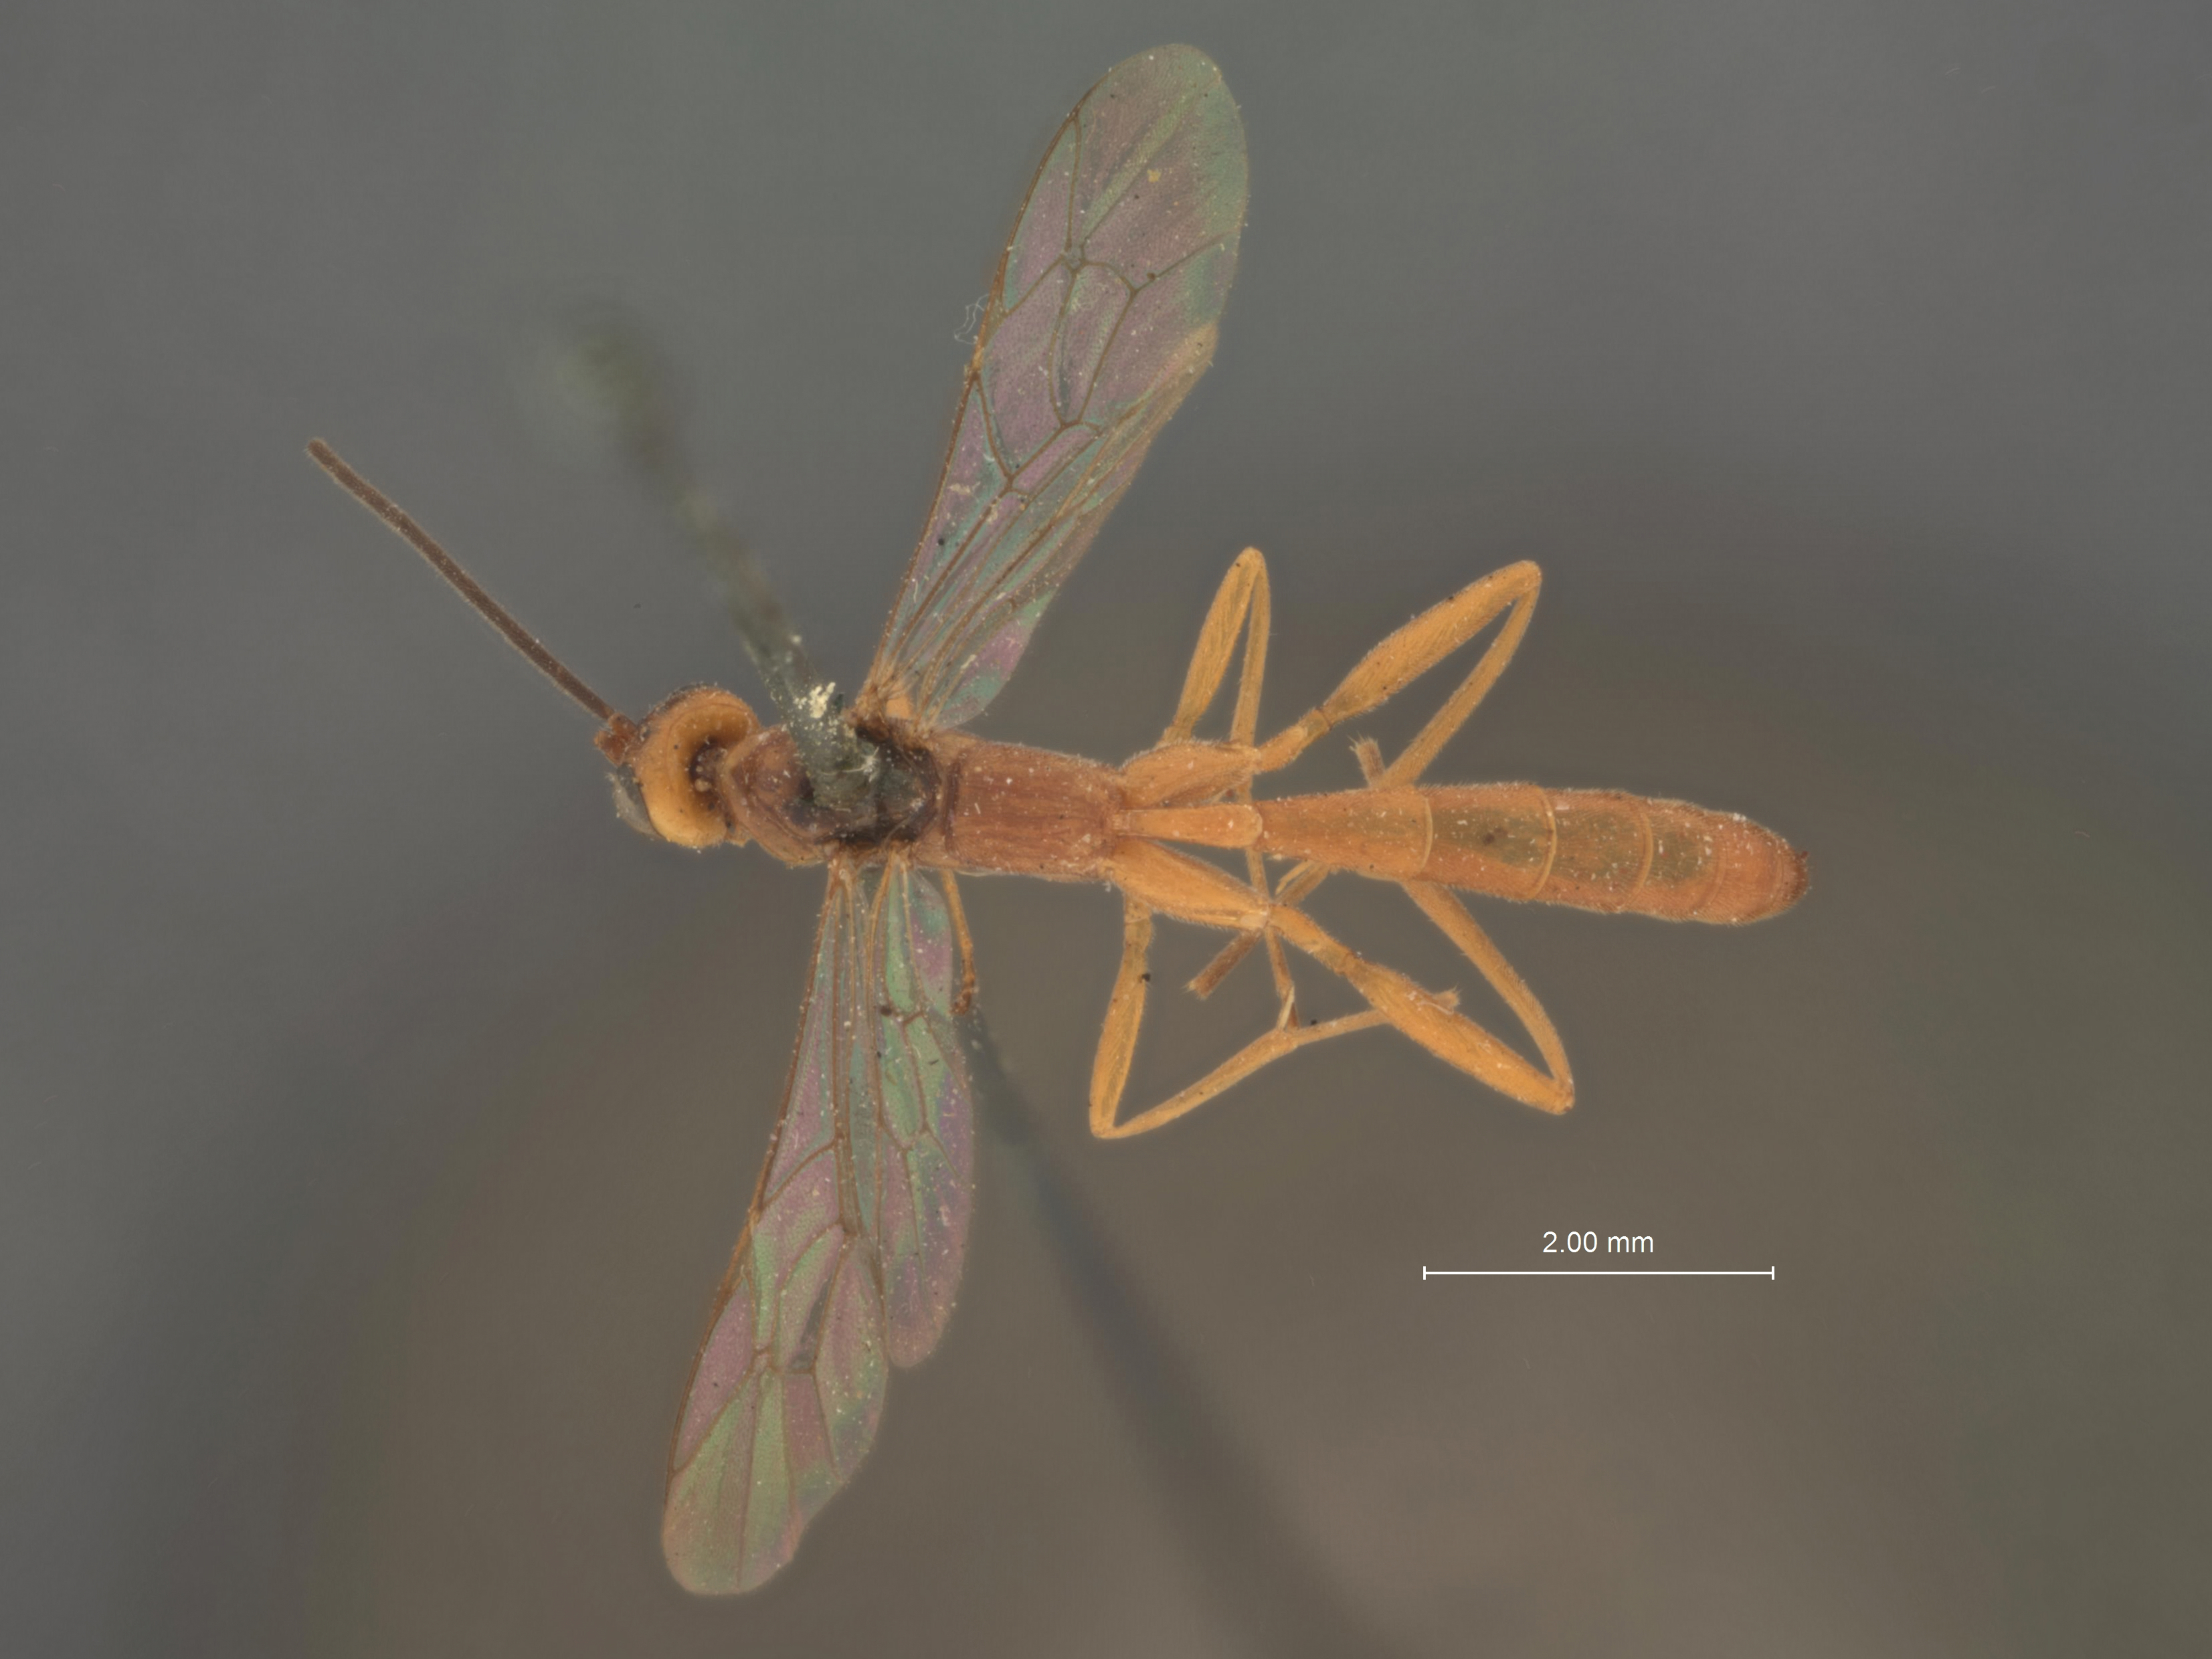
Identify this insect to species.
Mesoleptus strigosus
